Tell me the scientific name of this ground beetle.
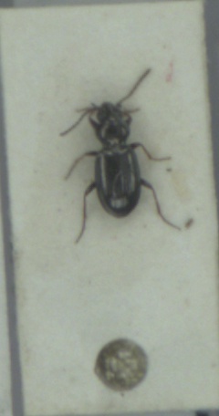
Bembidion lampros
